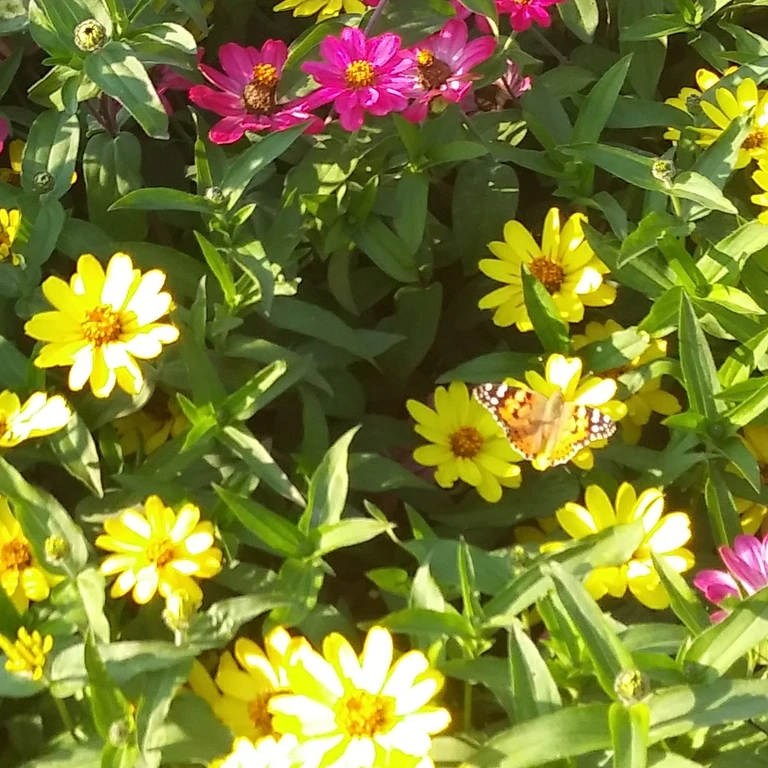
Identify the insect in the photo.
Vanessa cardui
